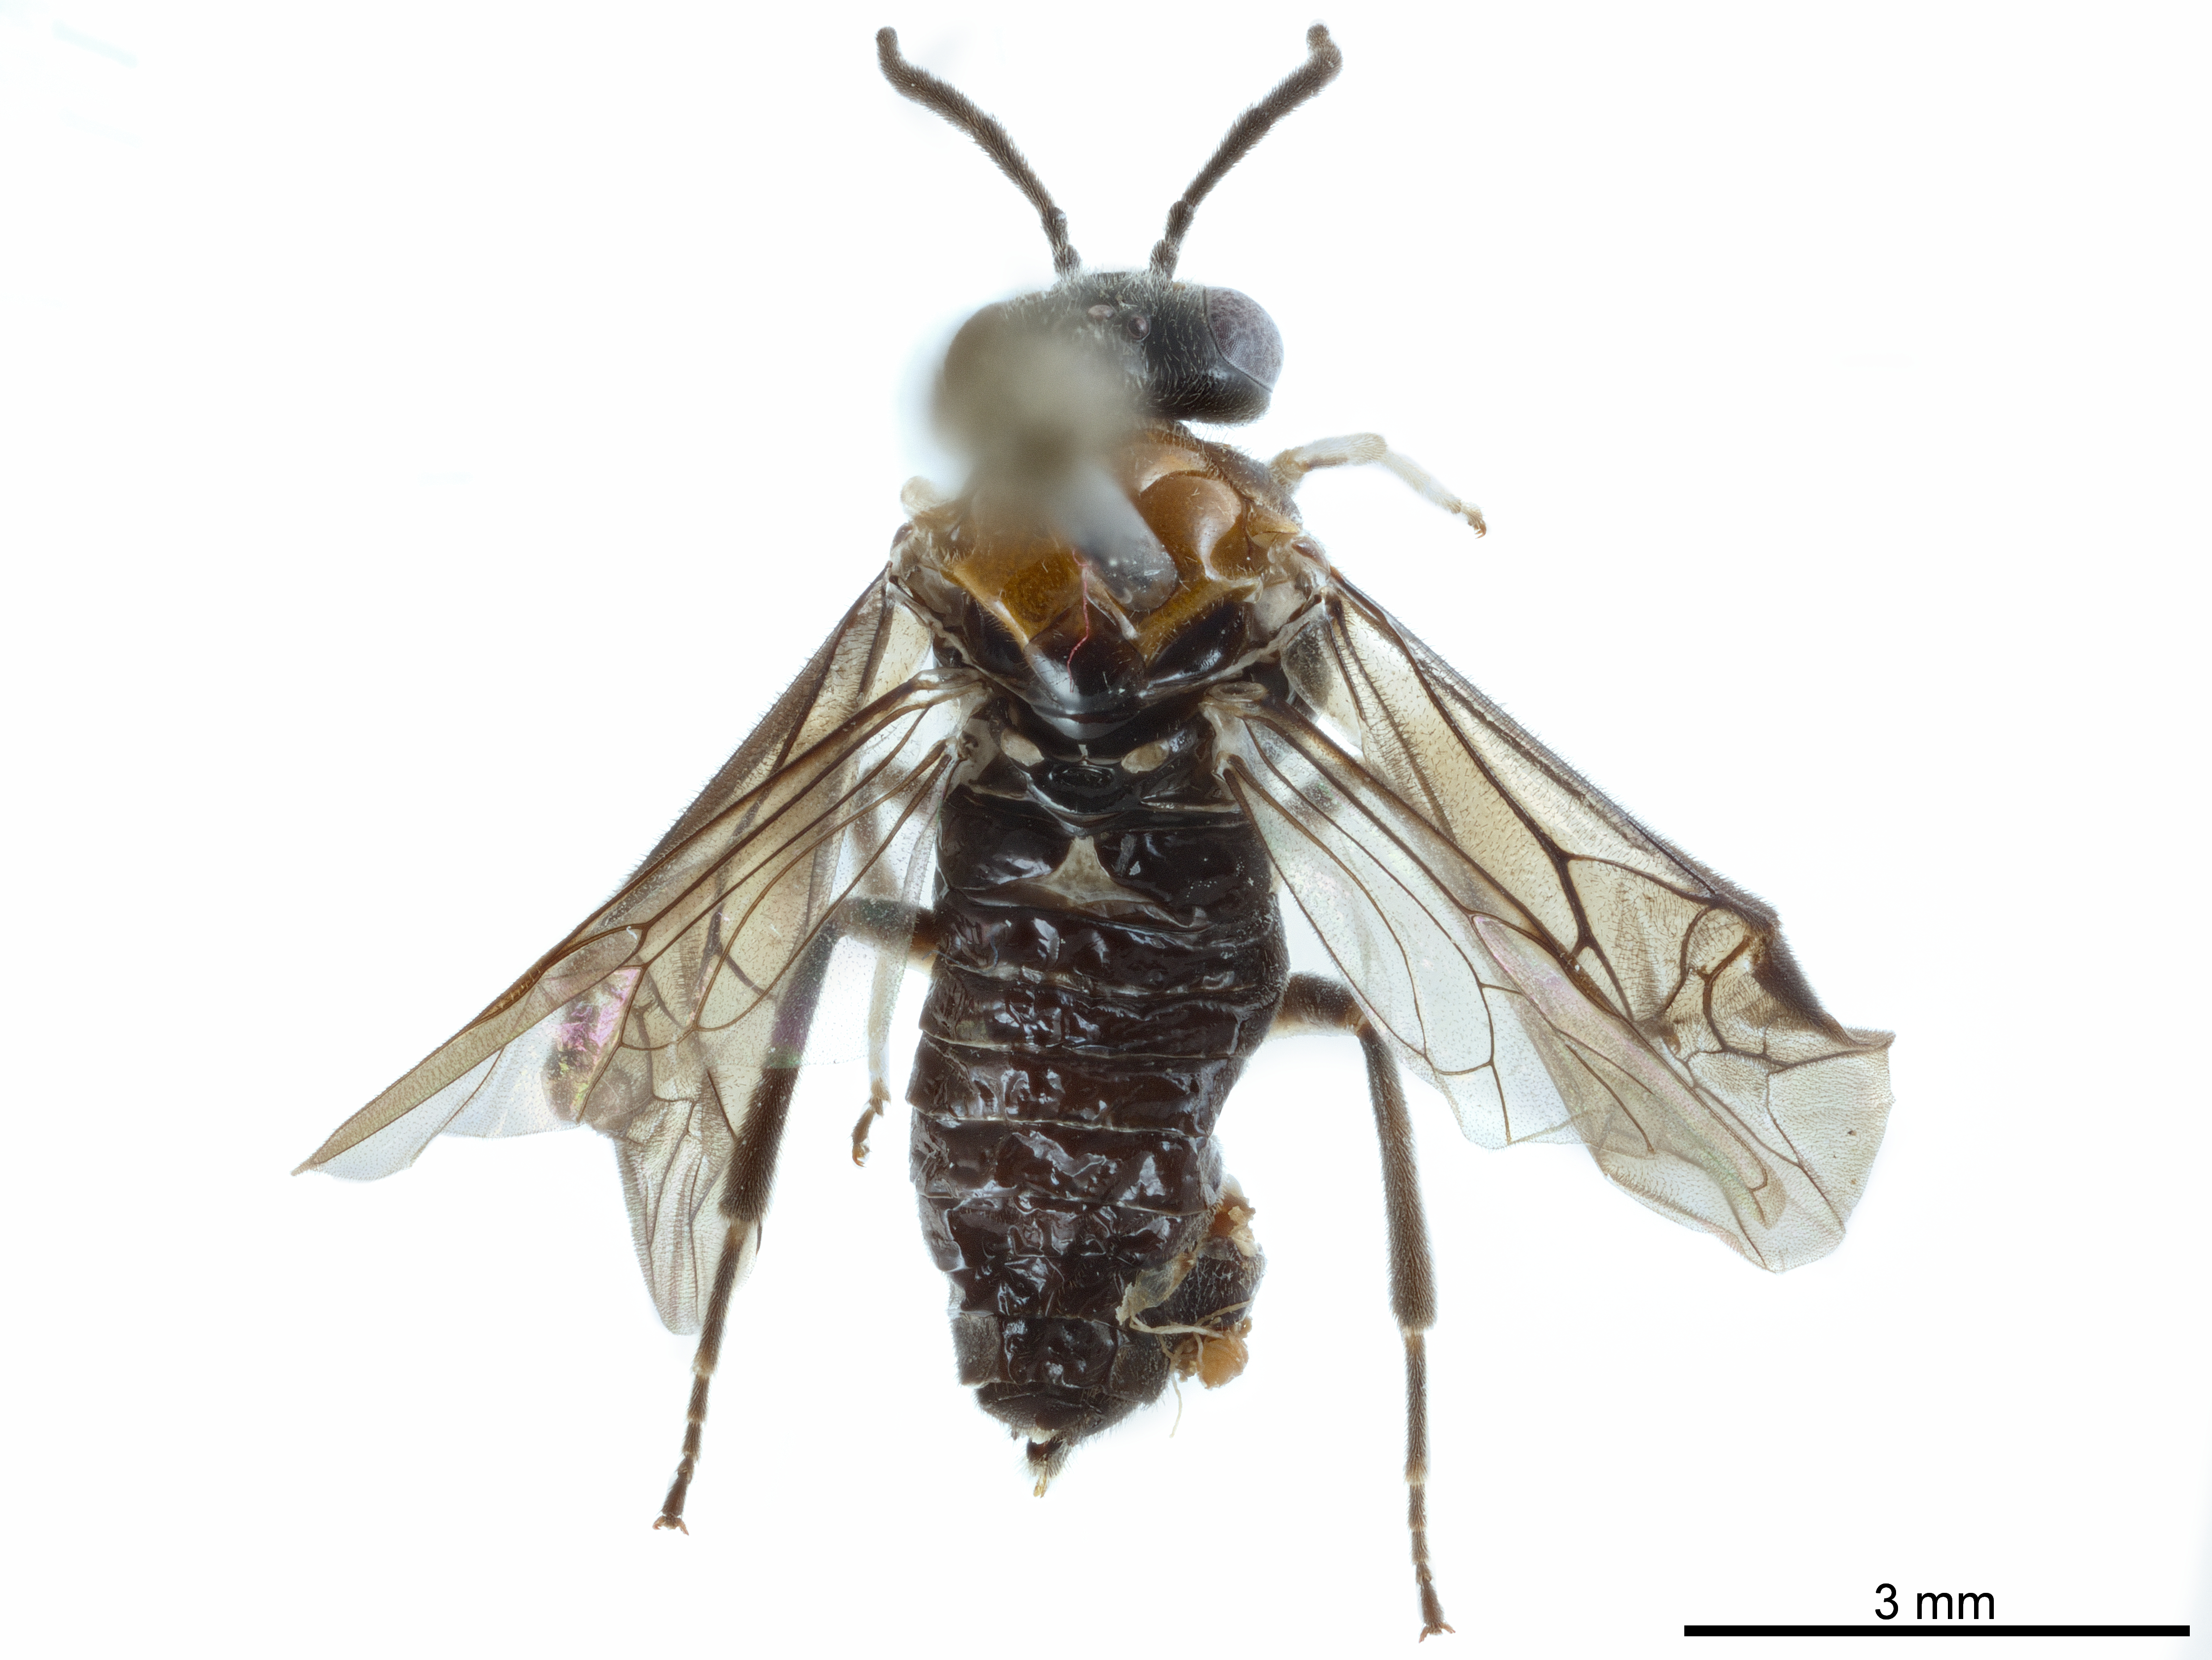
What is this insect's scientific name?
Waldheimia vitis
